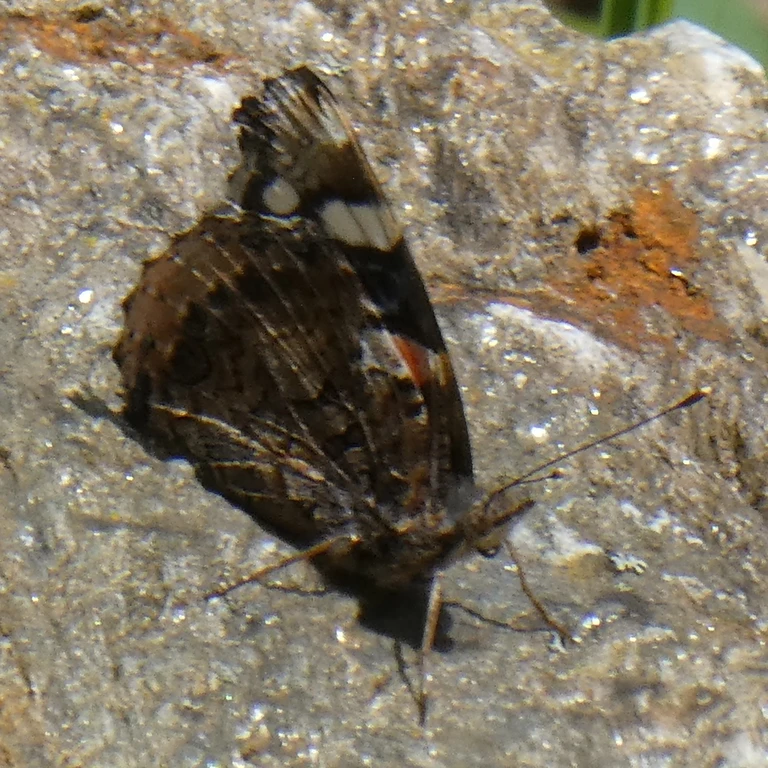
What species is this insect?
Vanessa atalanta
